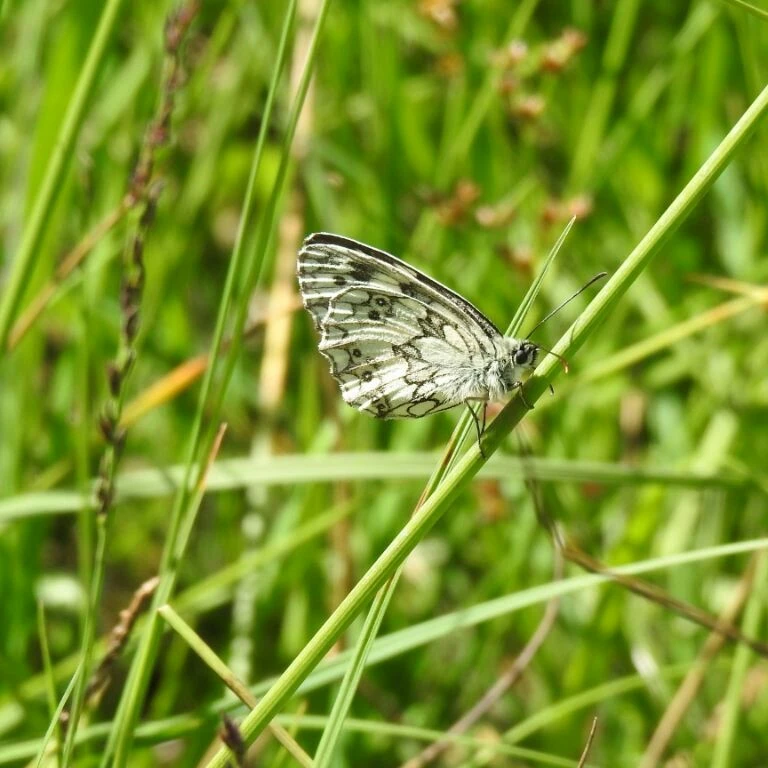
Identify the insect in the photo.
Melanargia galathea
